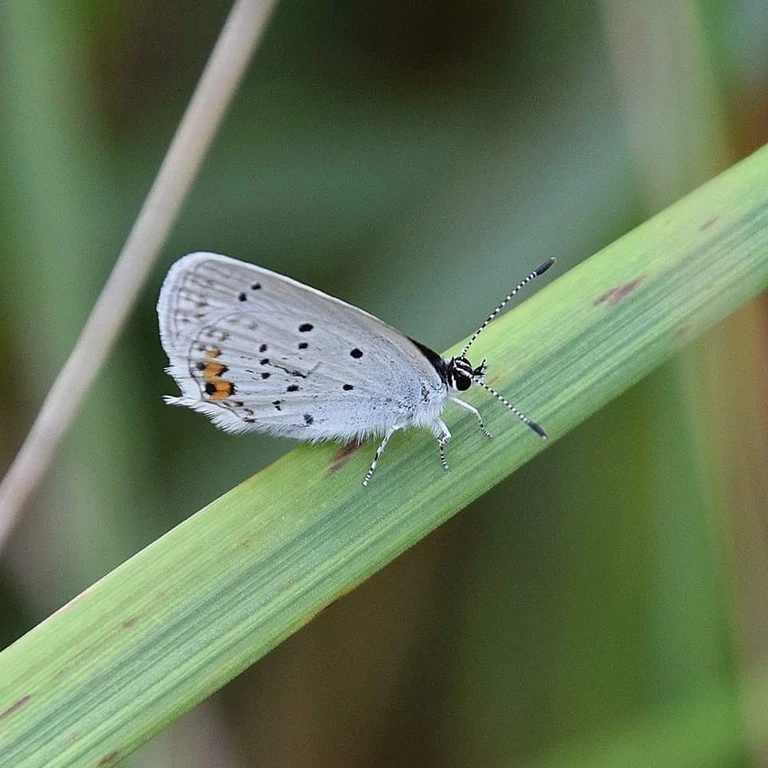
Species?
Cupido argiades (also Elkalyce argiades)
